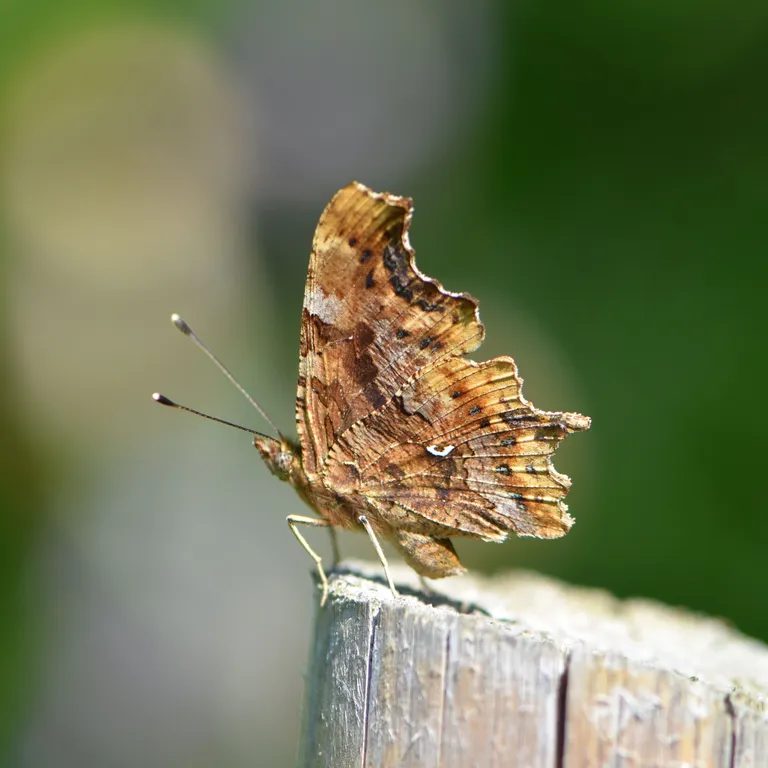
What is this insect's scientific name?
Polygonia c-album
